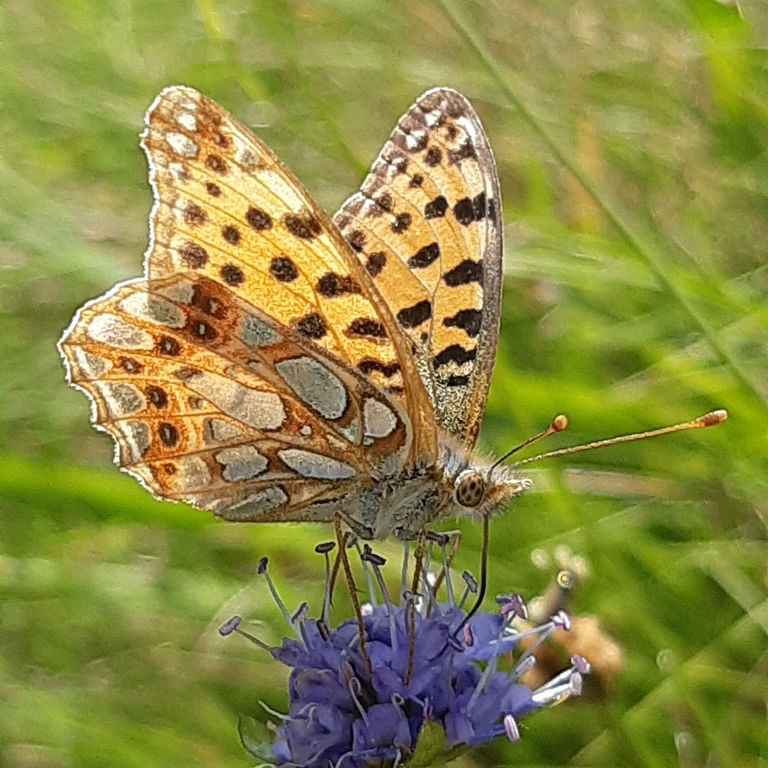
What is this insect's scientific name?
Issoria lathonia
